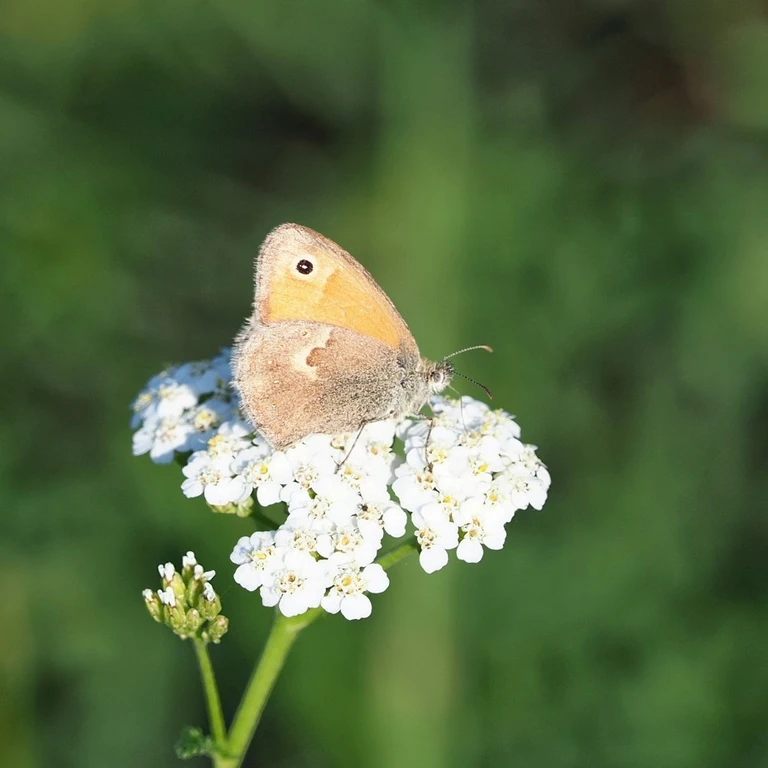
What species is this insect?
Coenonympha pamphilus
